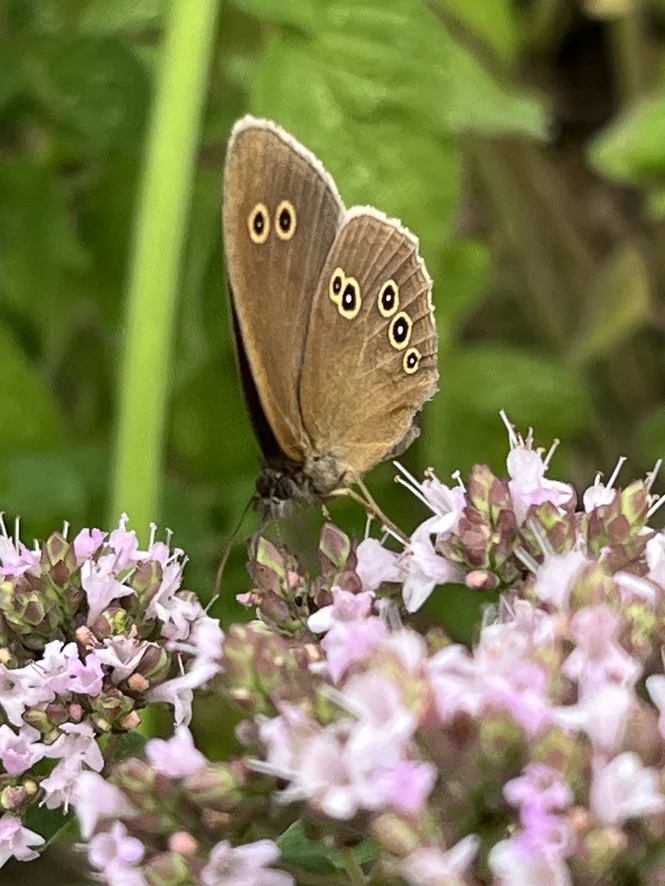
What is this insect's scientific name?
Aphantopus hyperantus
